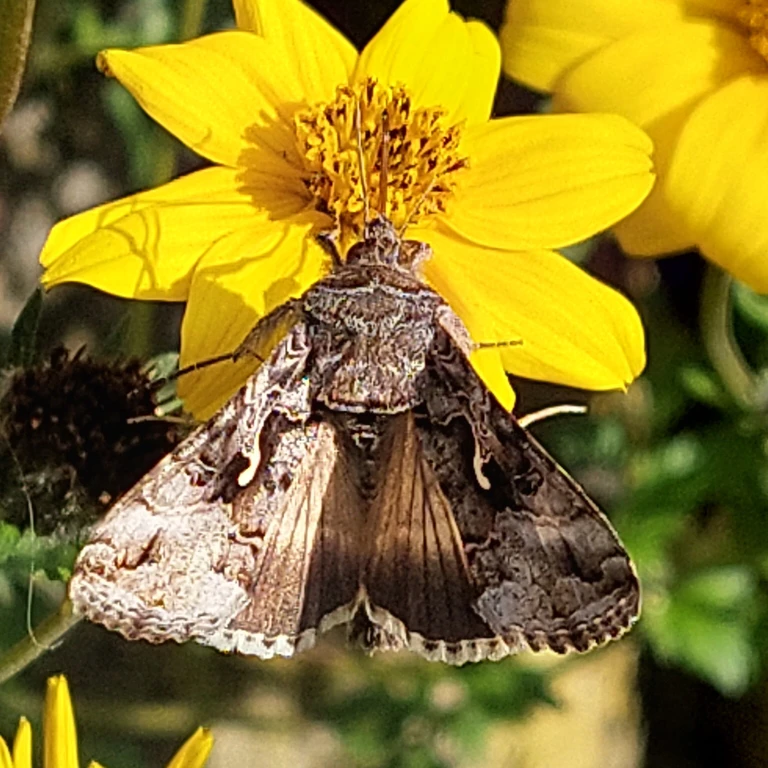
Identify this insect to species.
Autographa gamma
